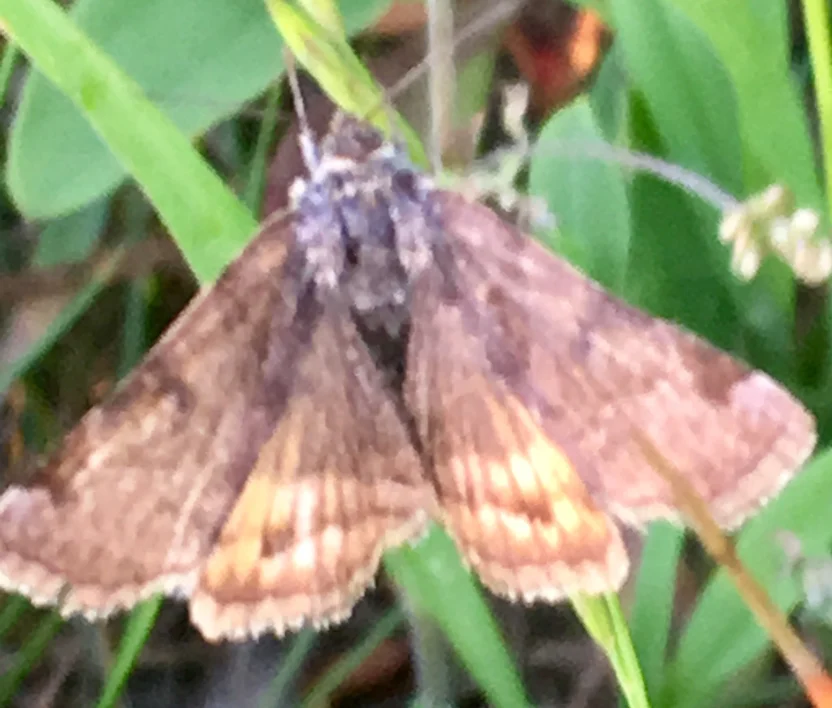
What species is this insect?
Euclidia glyphica
